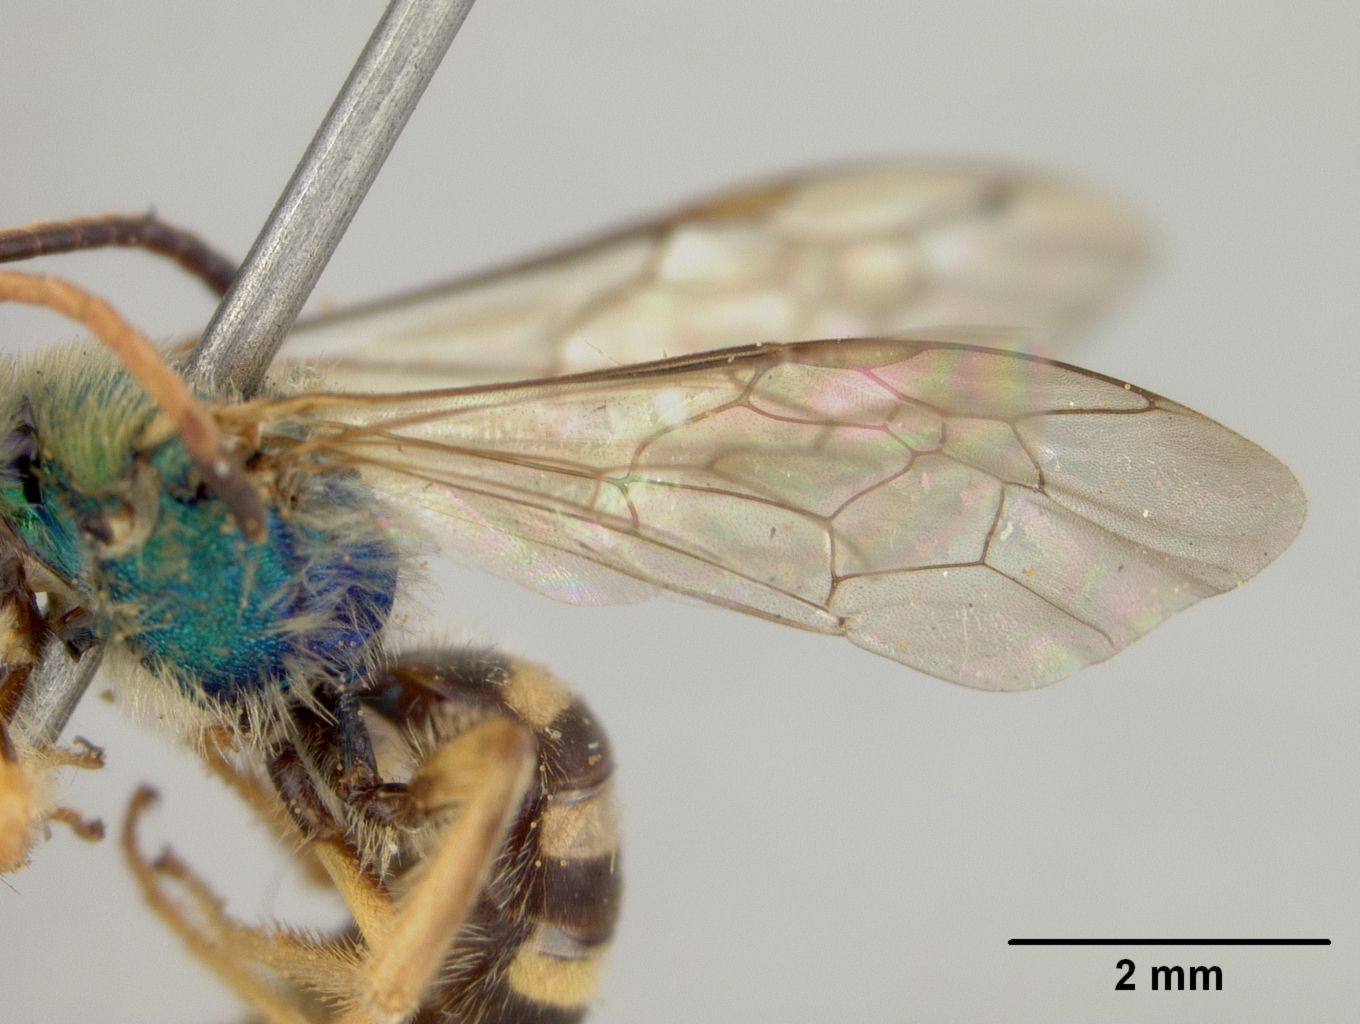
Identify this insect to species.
Agapostemon nasutus
